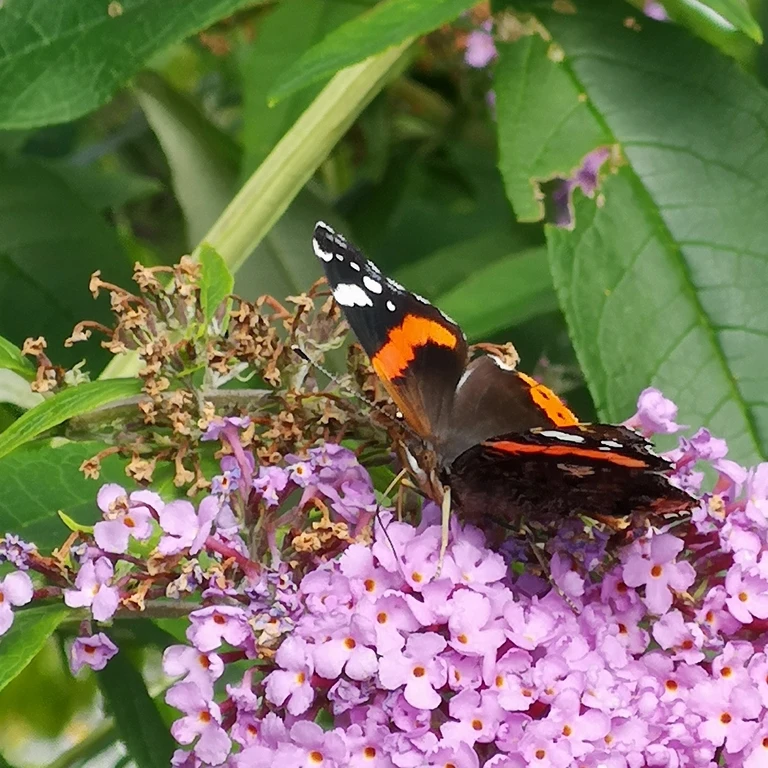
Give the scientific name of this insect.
Vanessa atalanta
